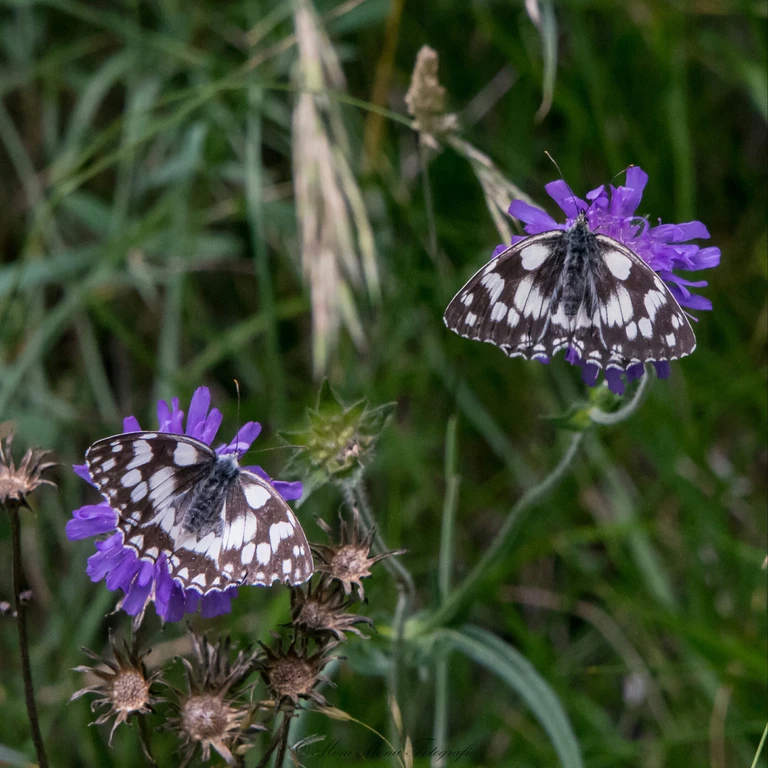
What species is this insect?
Melanargia galathea
